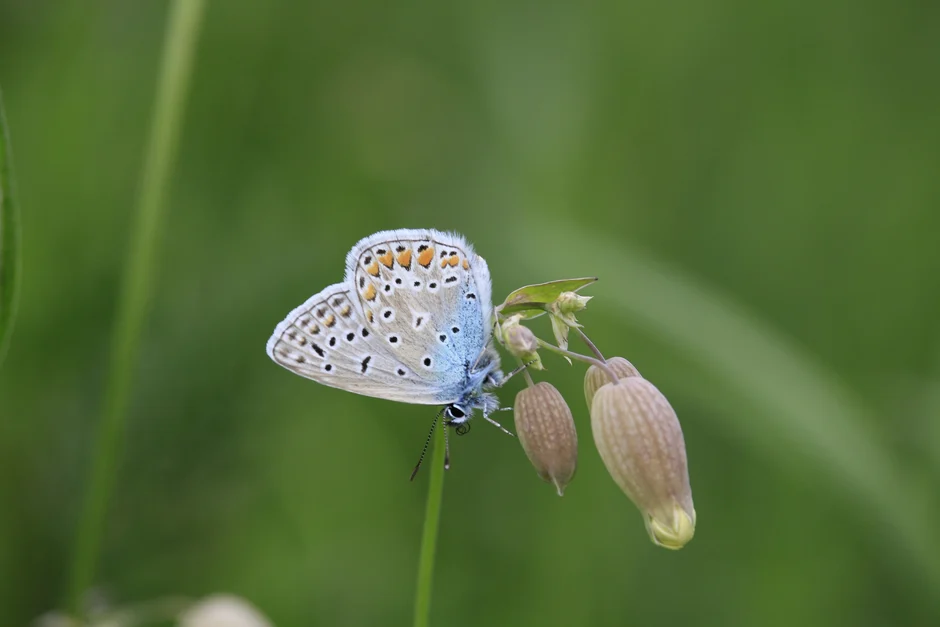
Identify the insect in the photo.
Polyommatus icarus
